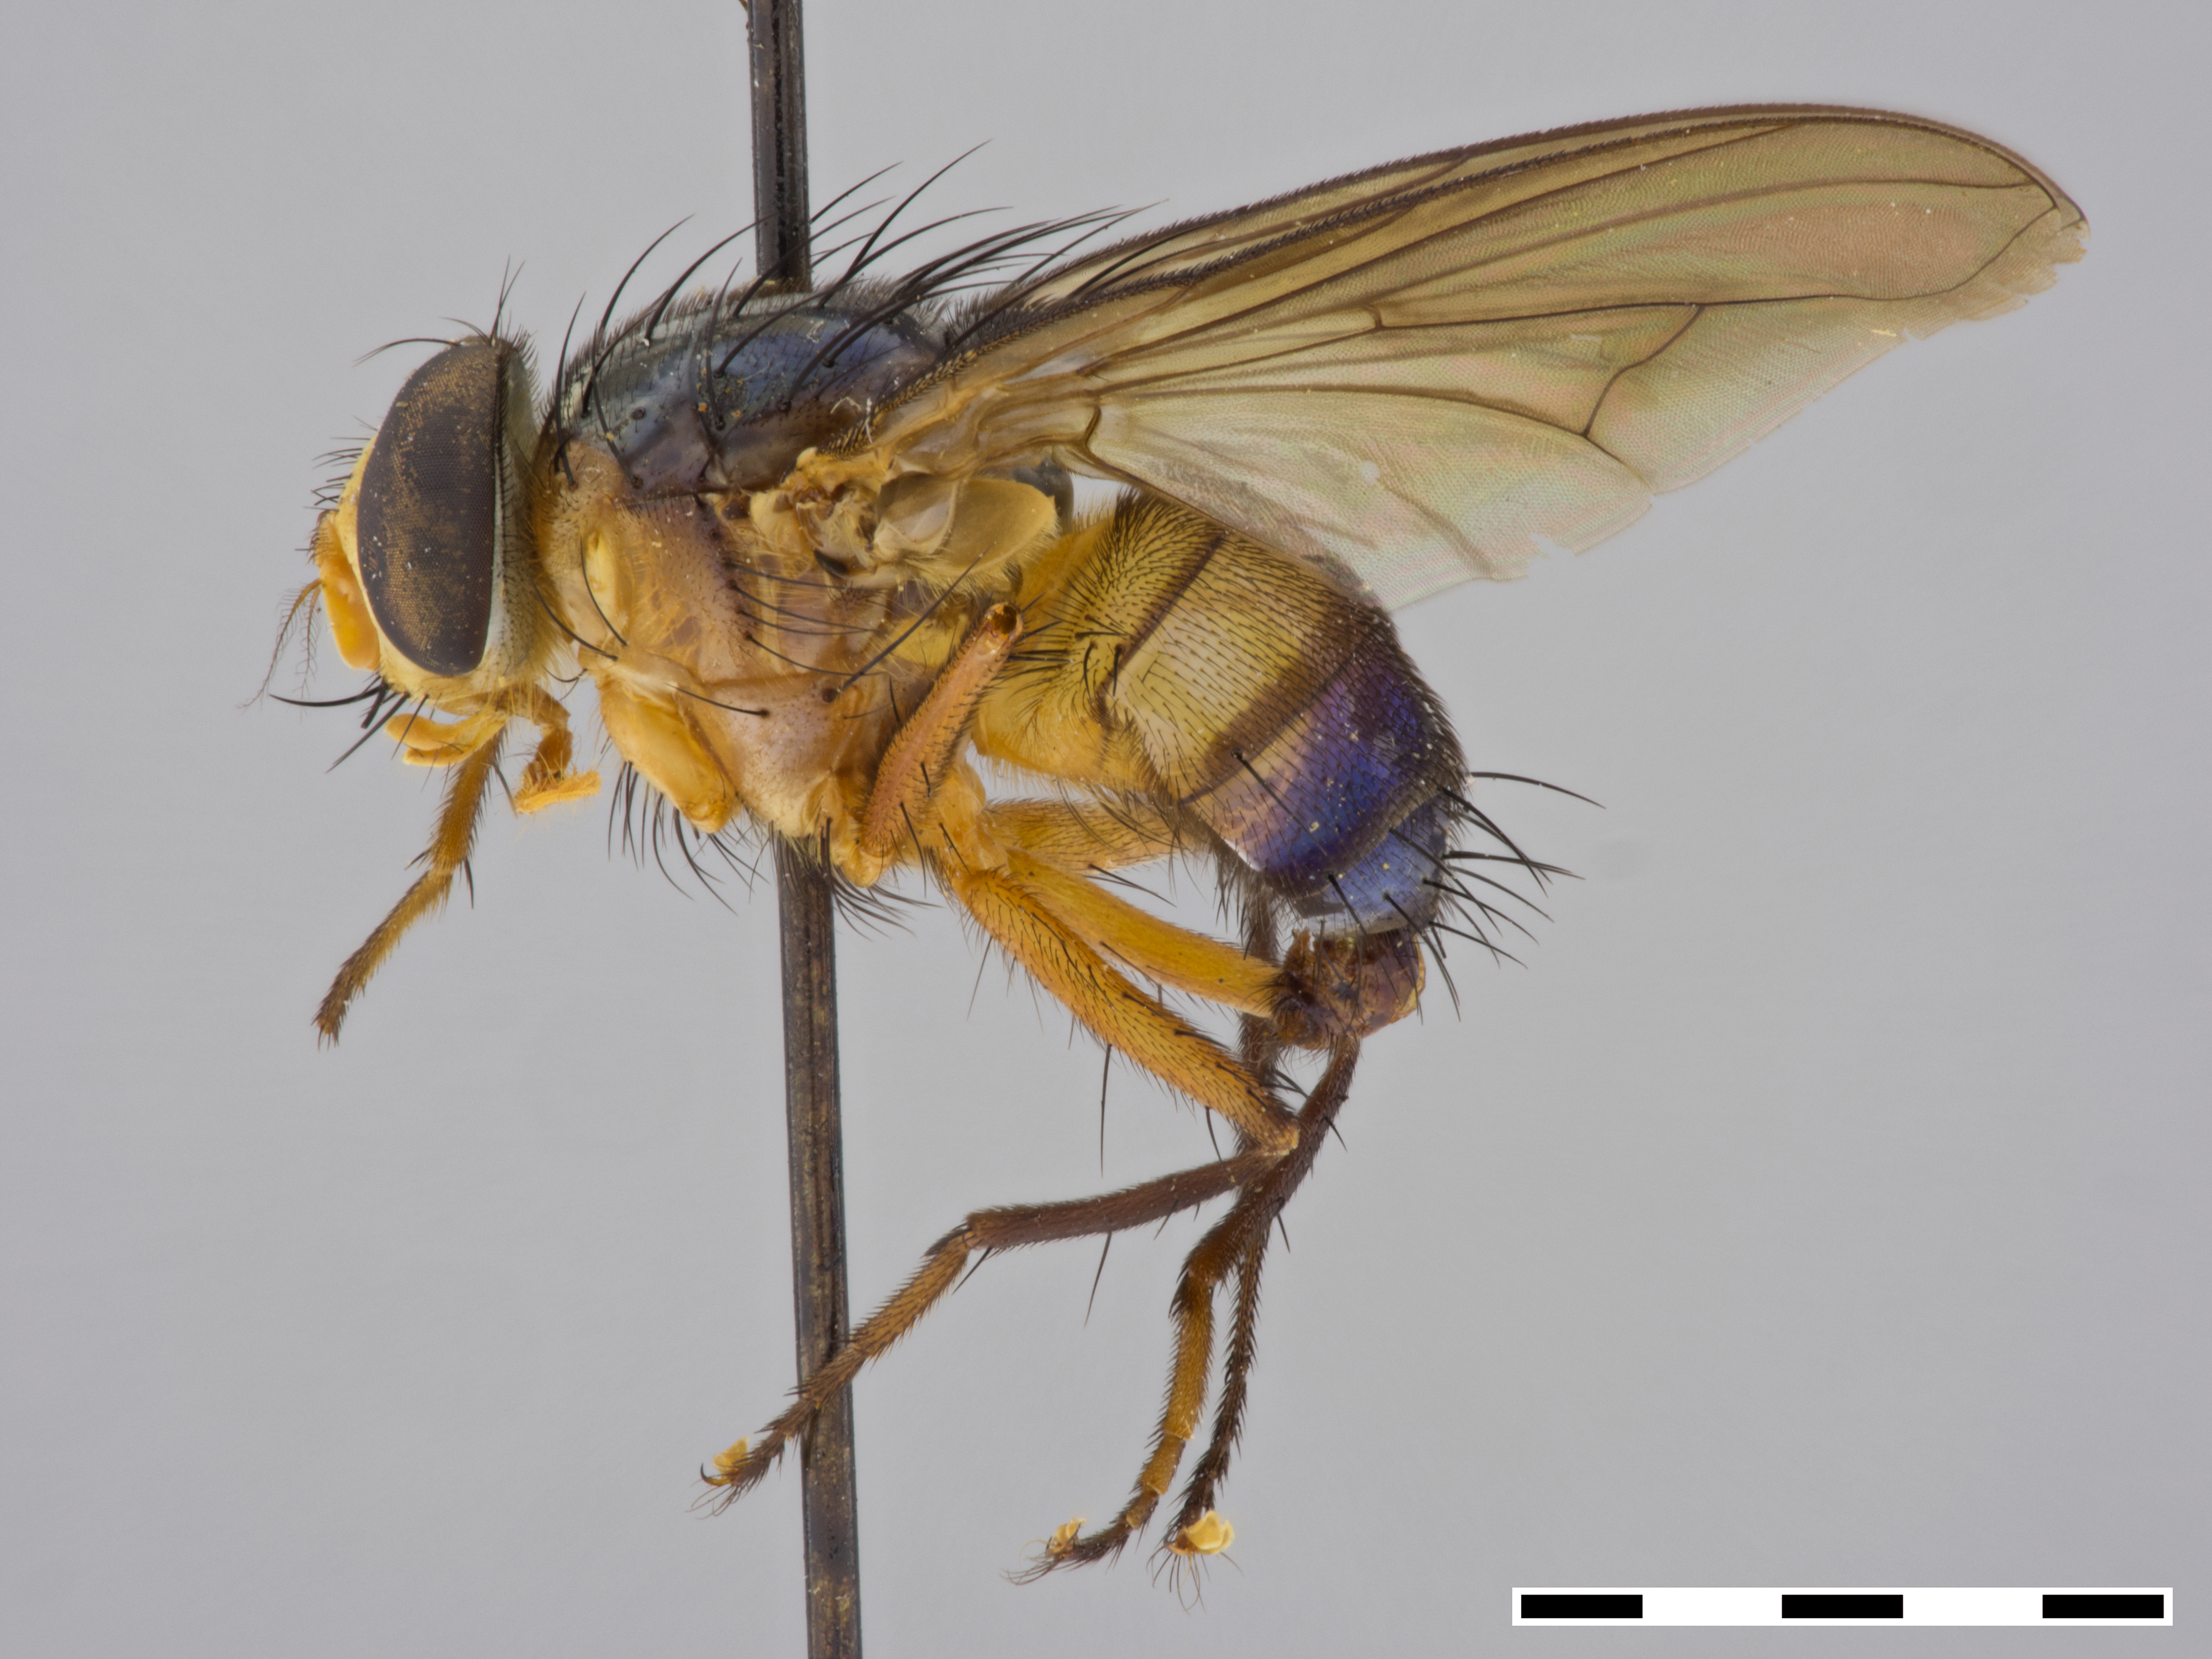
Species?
Mesembrinella semiflava
